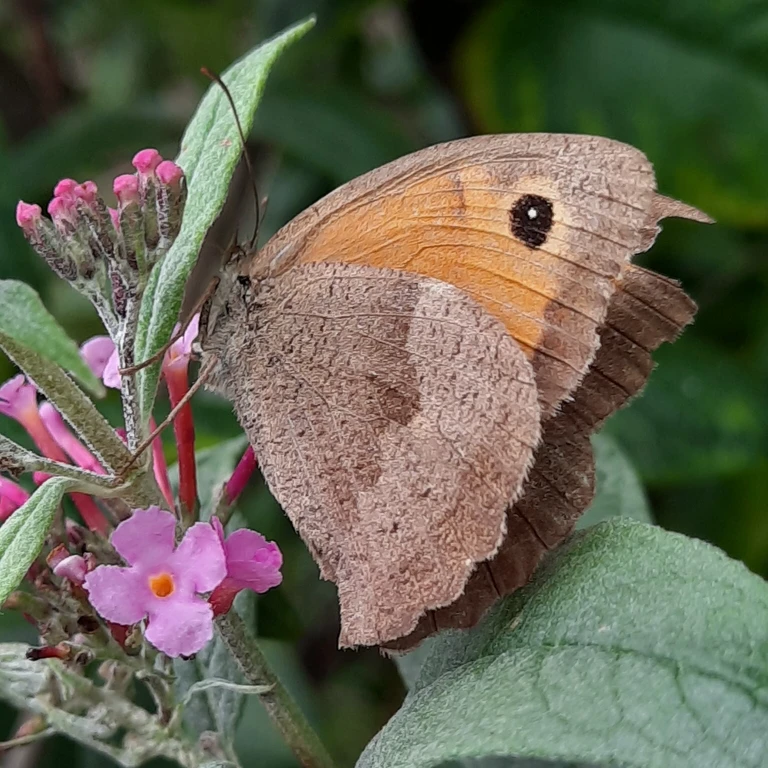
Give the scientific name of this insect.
Maniola jurtina
